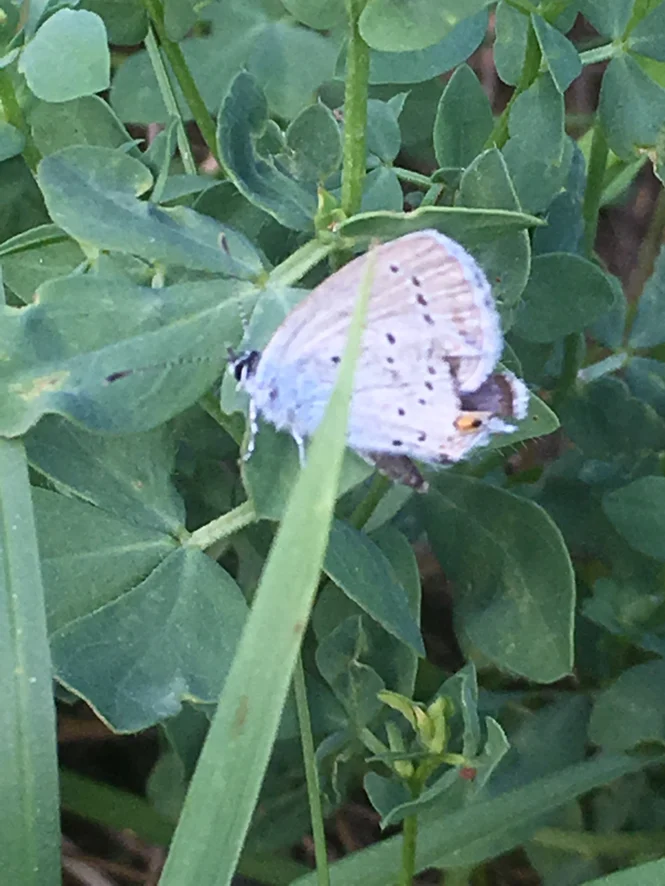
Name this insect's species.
Cupido argiades (also Elkalyce argiades)
